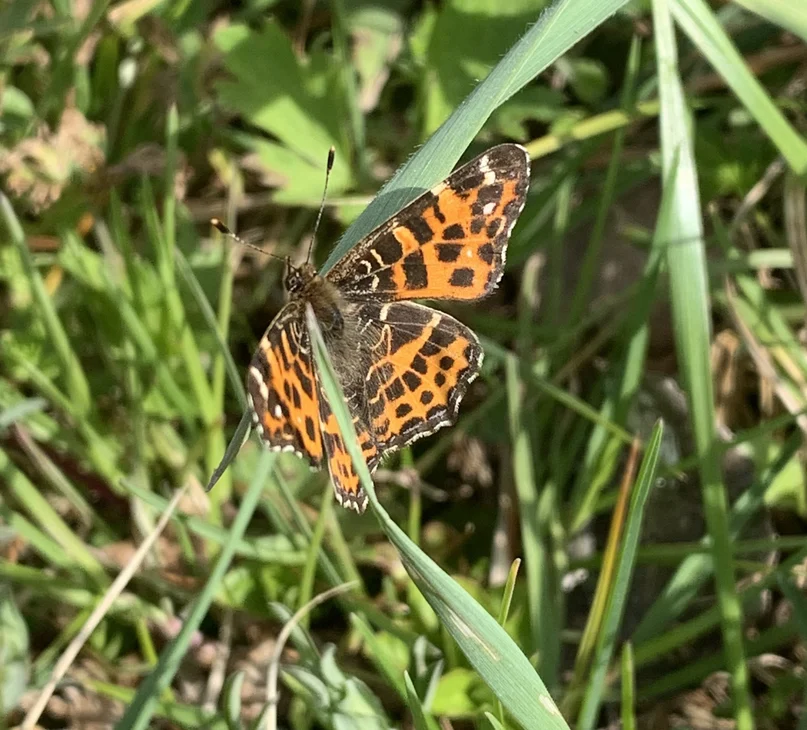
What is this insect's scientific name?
Araschnia levana
